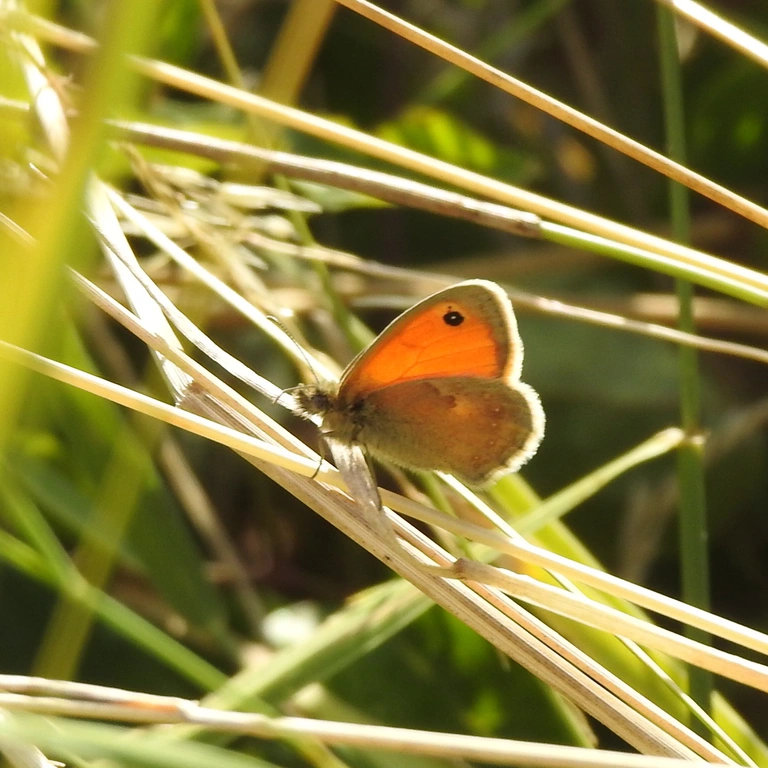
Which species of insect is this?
Coenonympha pamphilus
